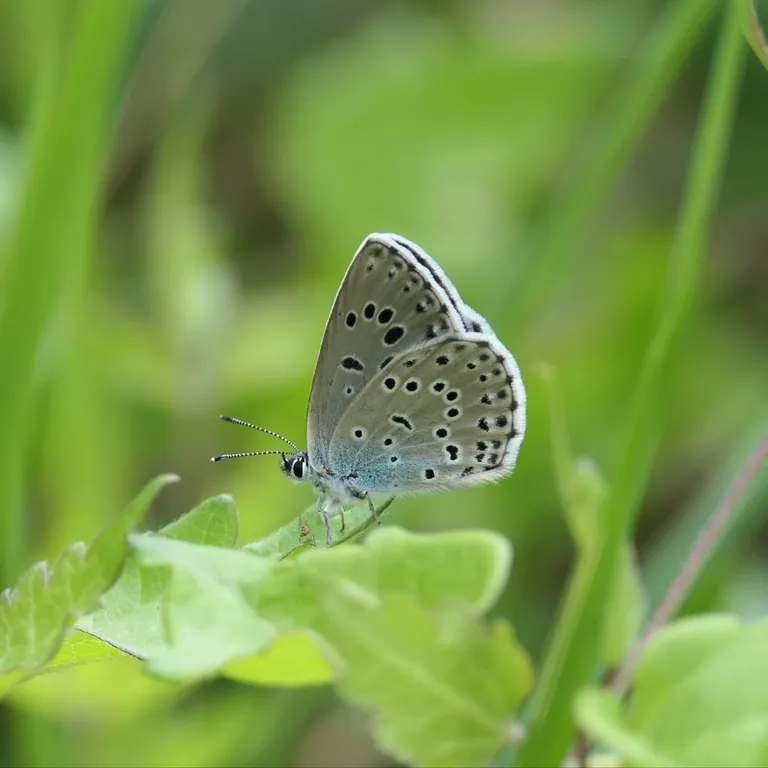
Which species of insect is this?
Phengaris arion (also Maculinea arion)
